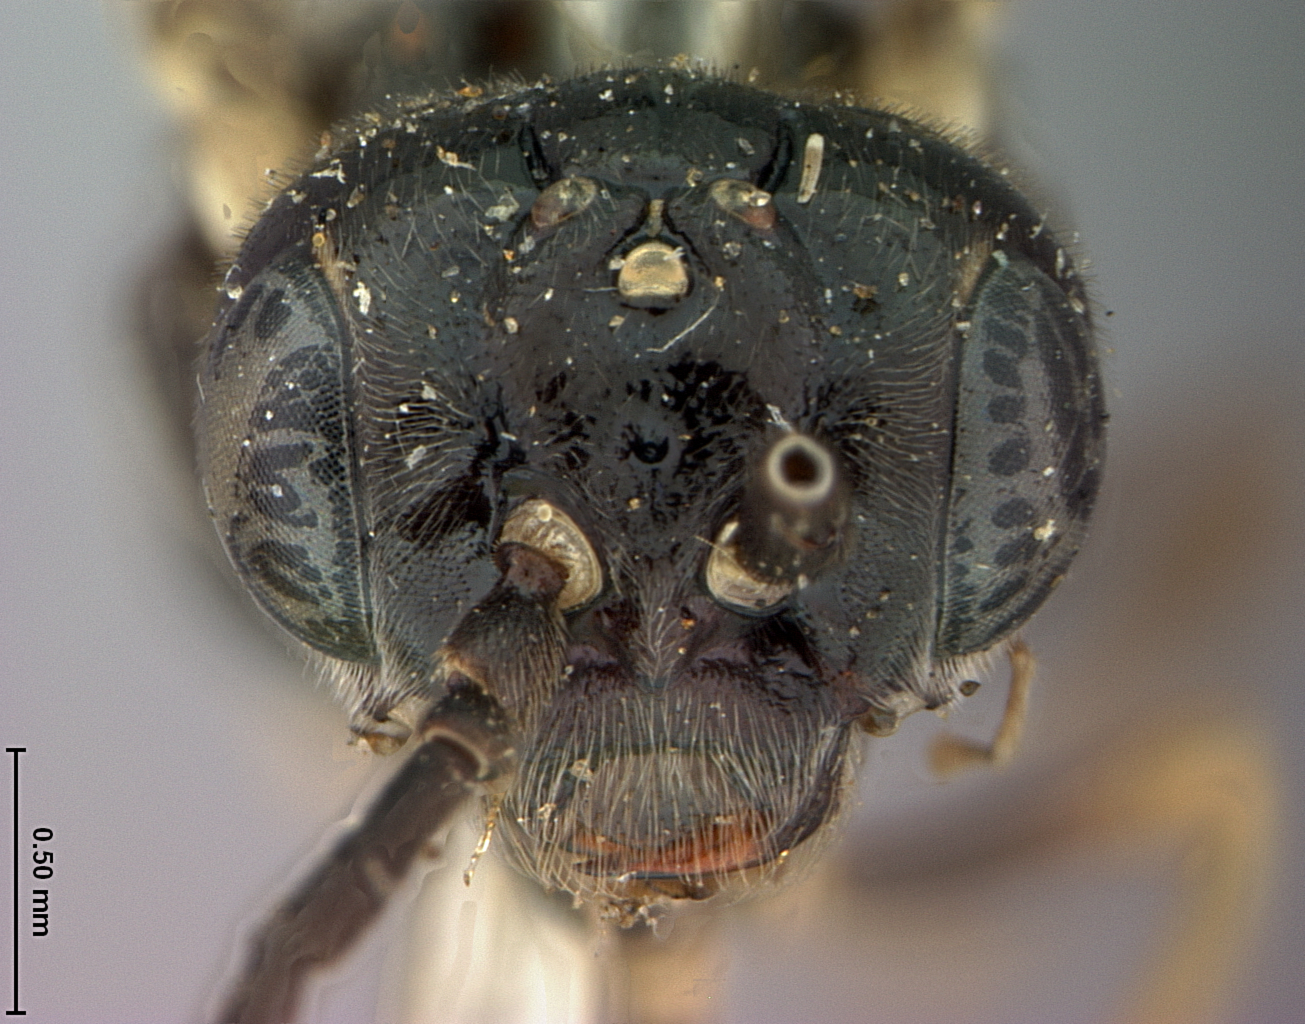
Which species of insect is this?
Emphytus gillettei
